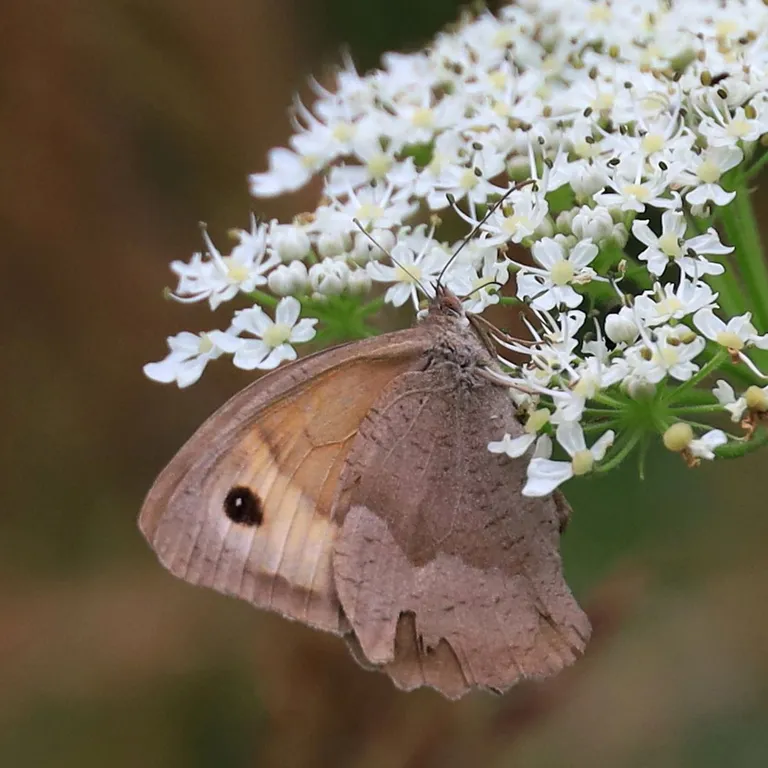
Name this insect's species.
Maniola jurtina
